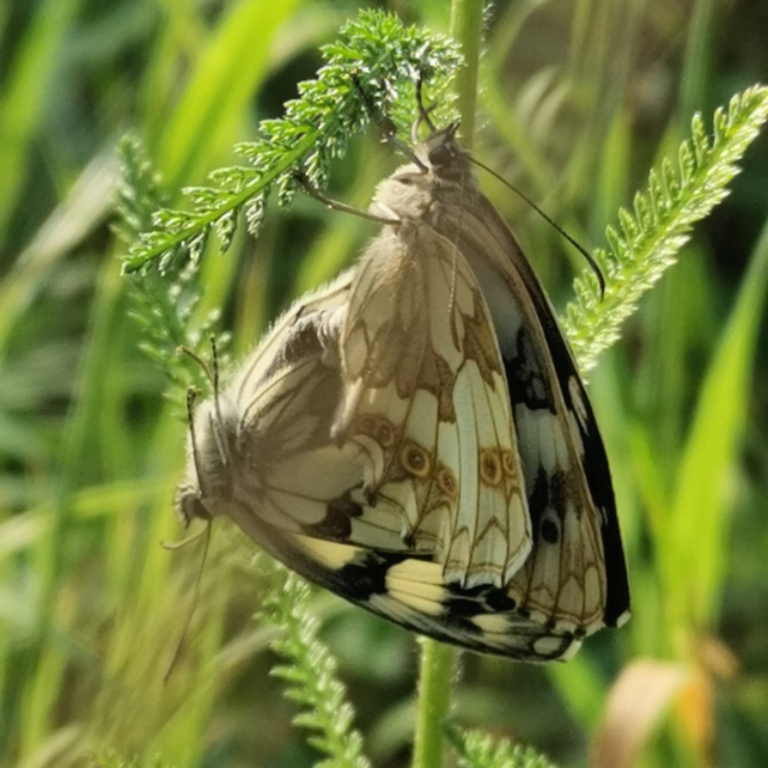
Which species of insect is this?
Melanargia galathea
